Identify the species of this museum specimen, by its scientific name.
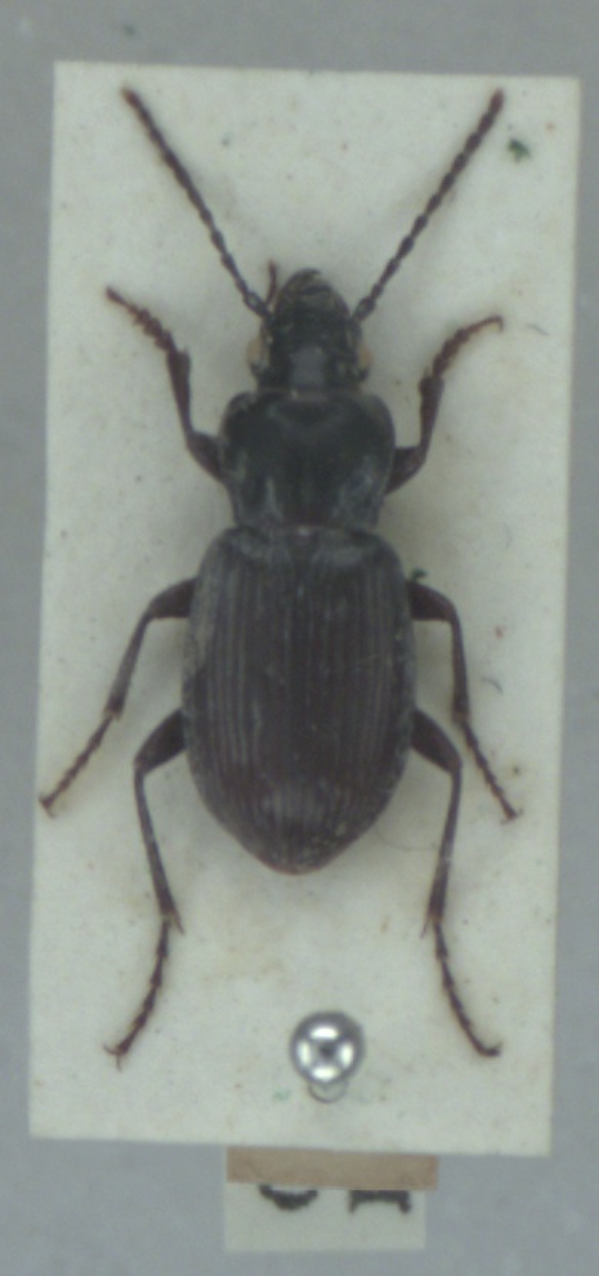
Pterostichus oblongopunctatus
